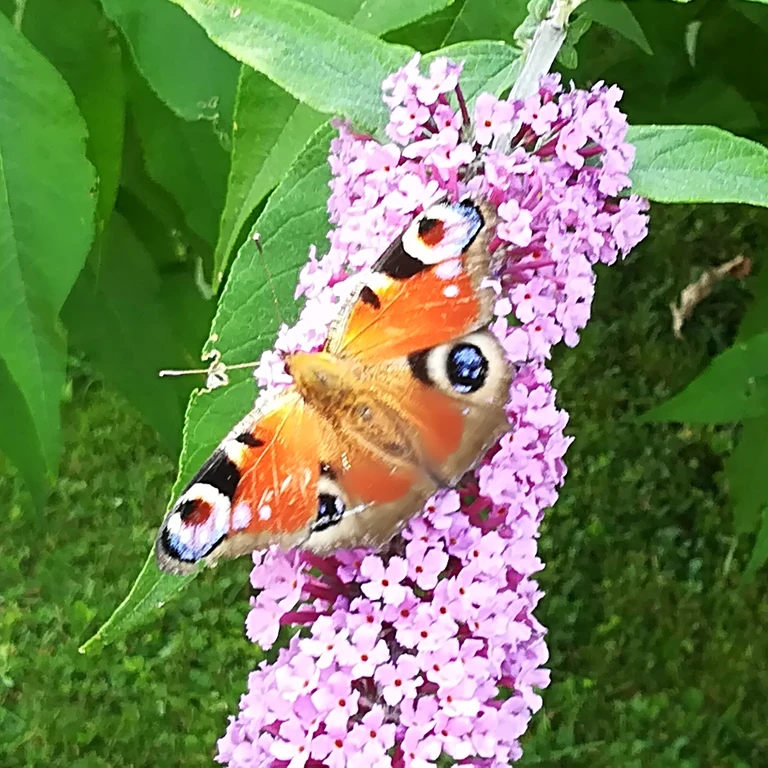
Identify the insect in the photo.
Aglais io
